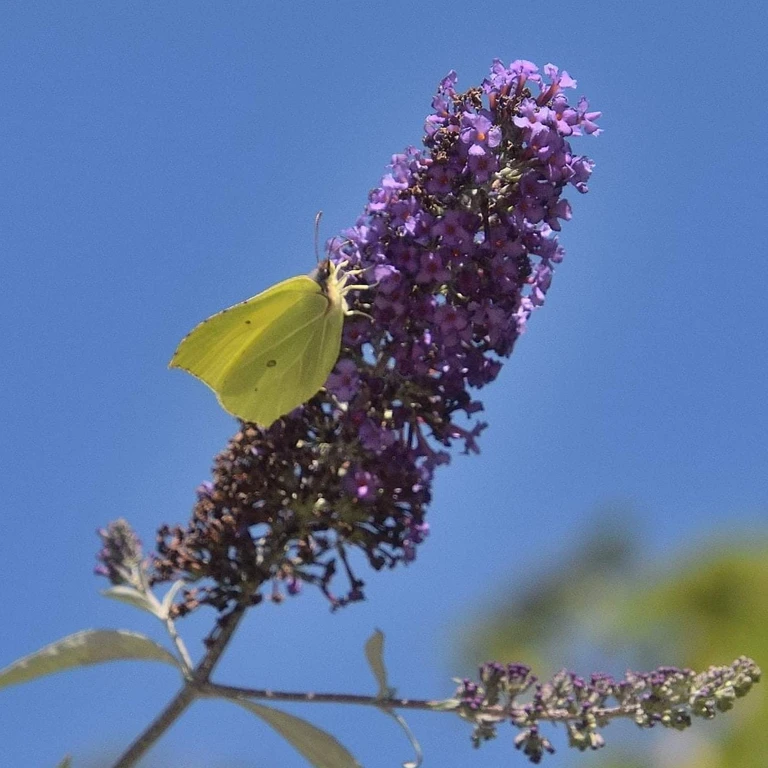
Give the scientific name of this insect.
Gonepteryx rhamni
